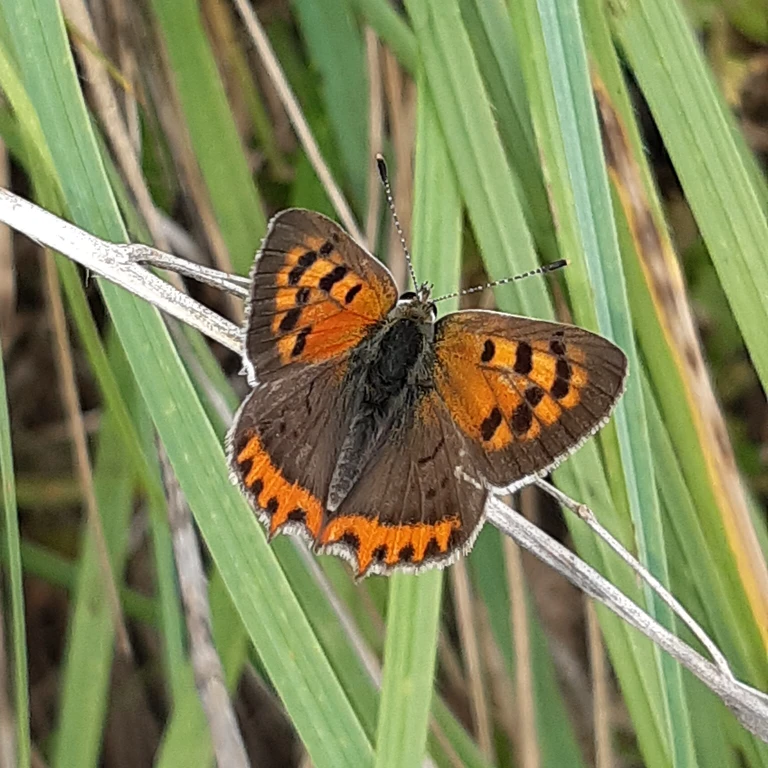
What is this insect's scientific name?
Lycaena phlaeas
